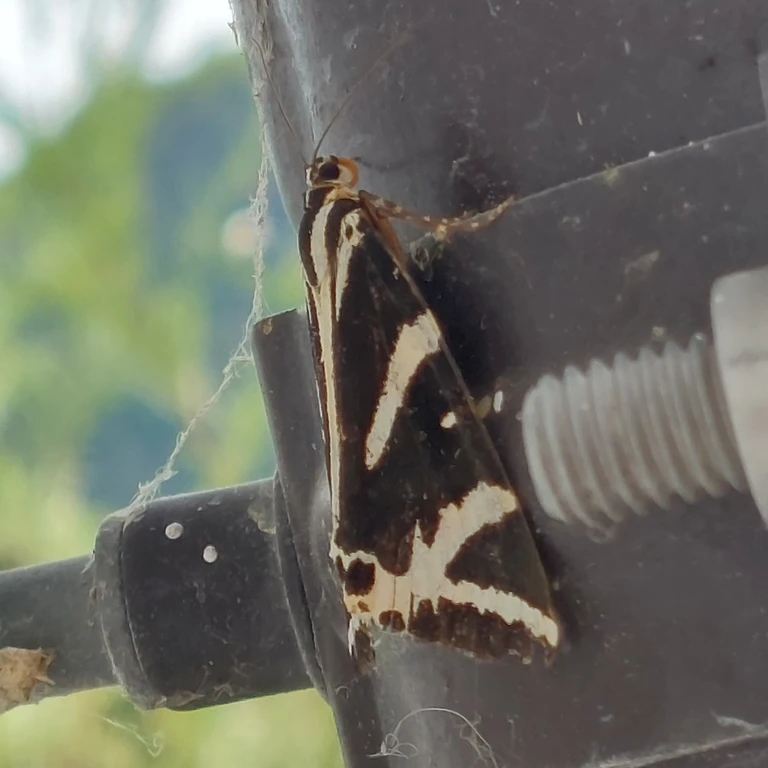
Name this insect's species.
Euplagia quadripunctaria
